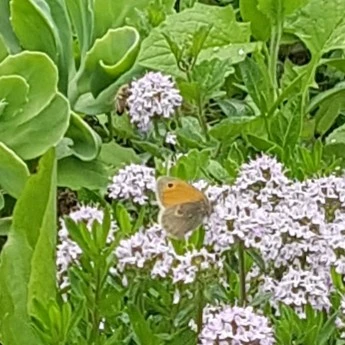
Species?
Coenonympha pamphilus
